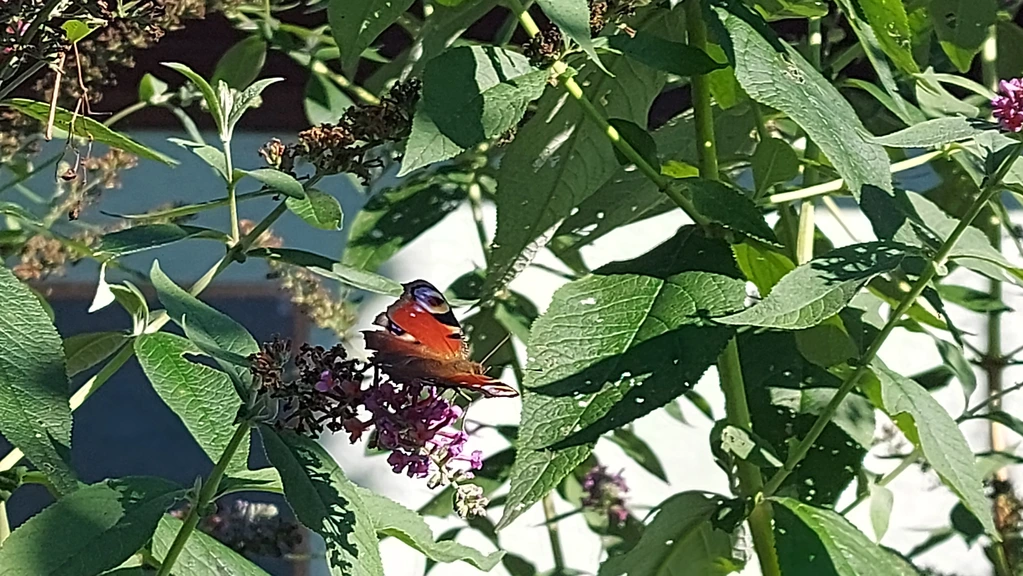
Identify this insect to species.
Aglais io
